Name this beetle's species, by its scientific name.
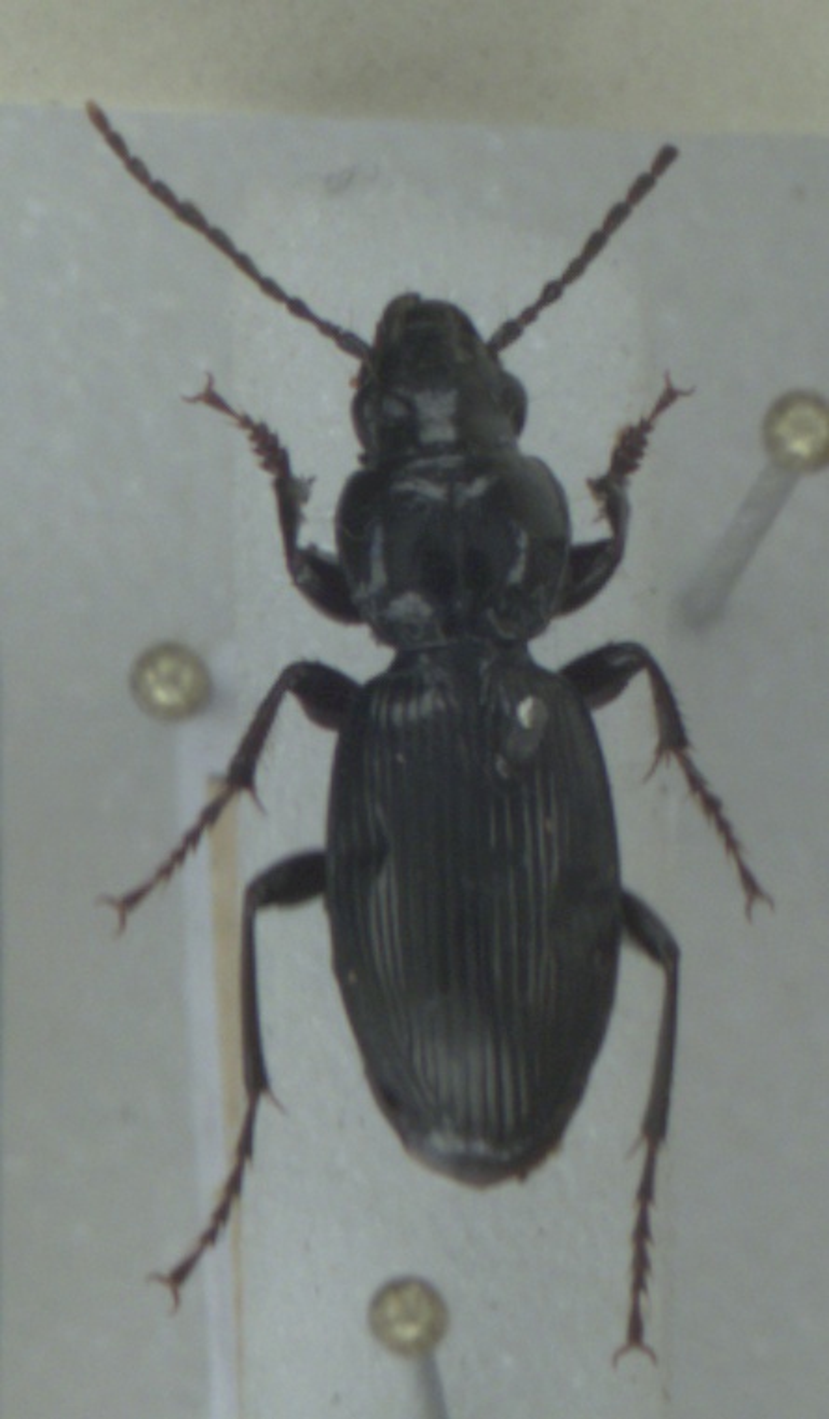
Pterostichus madidus
